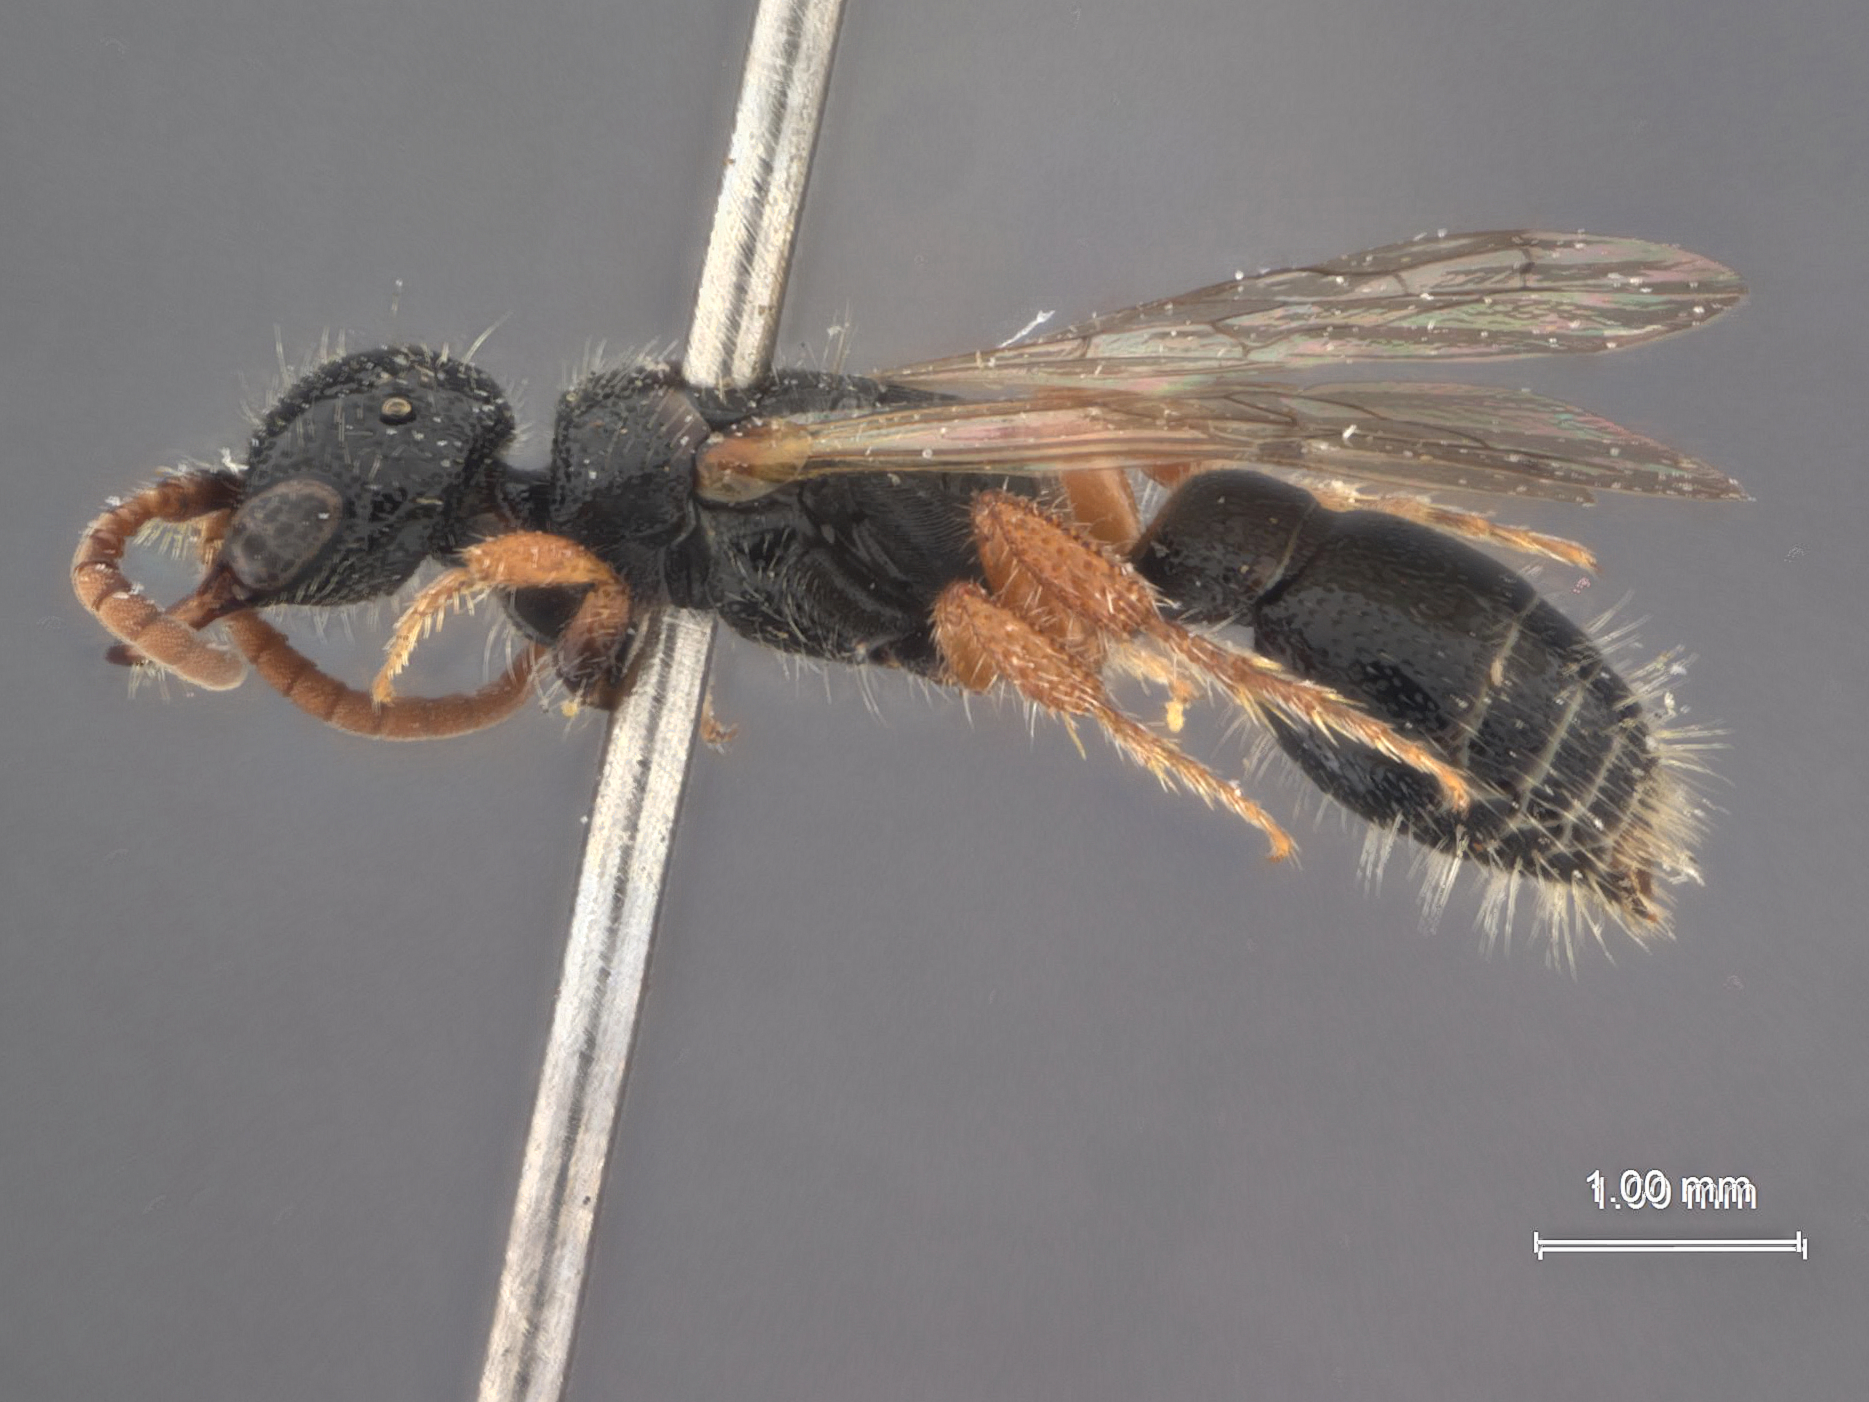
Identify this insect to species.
Tiphia sakagamii
